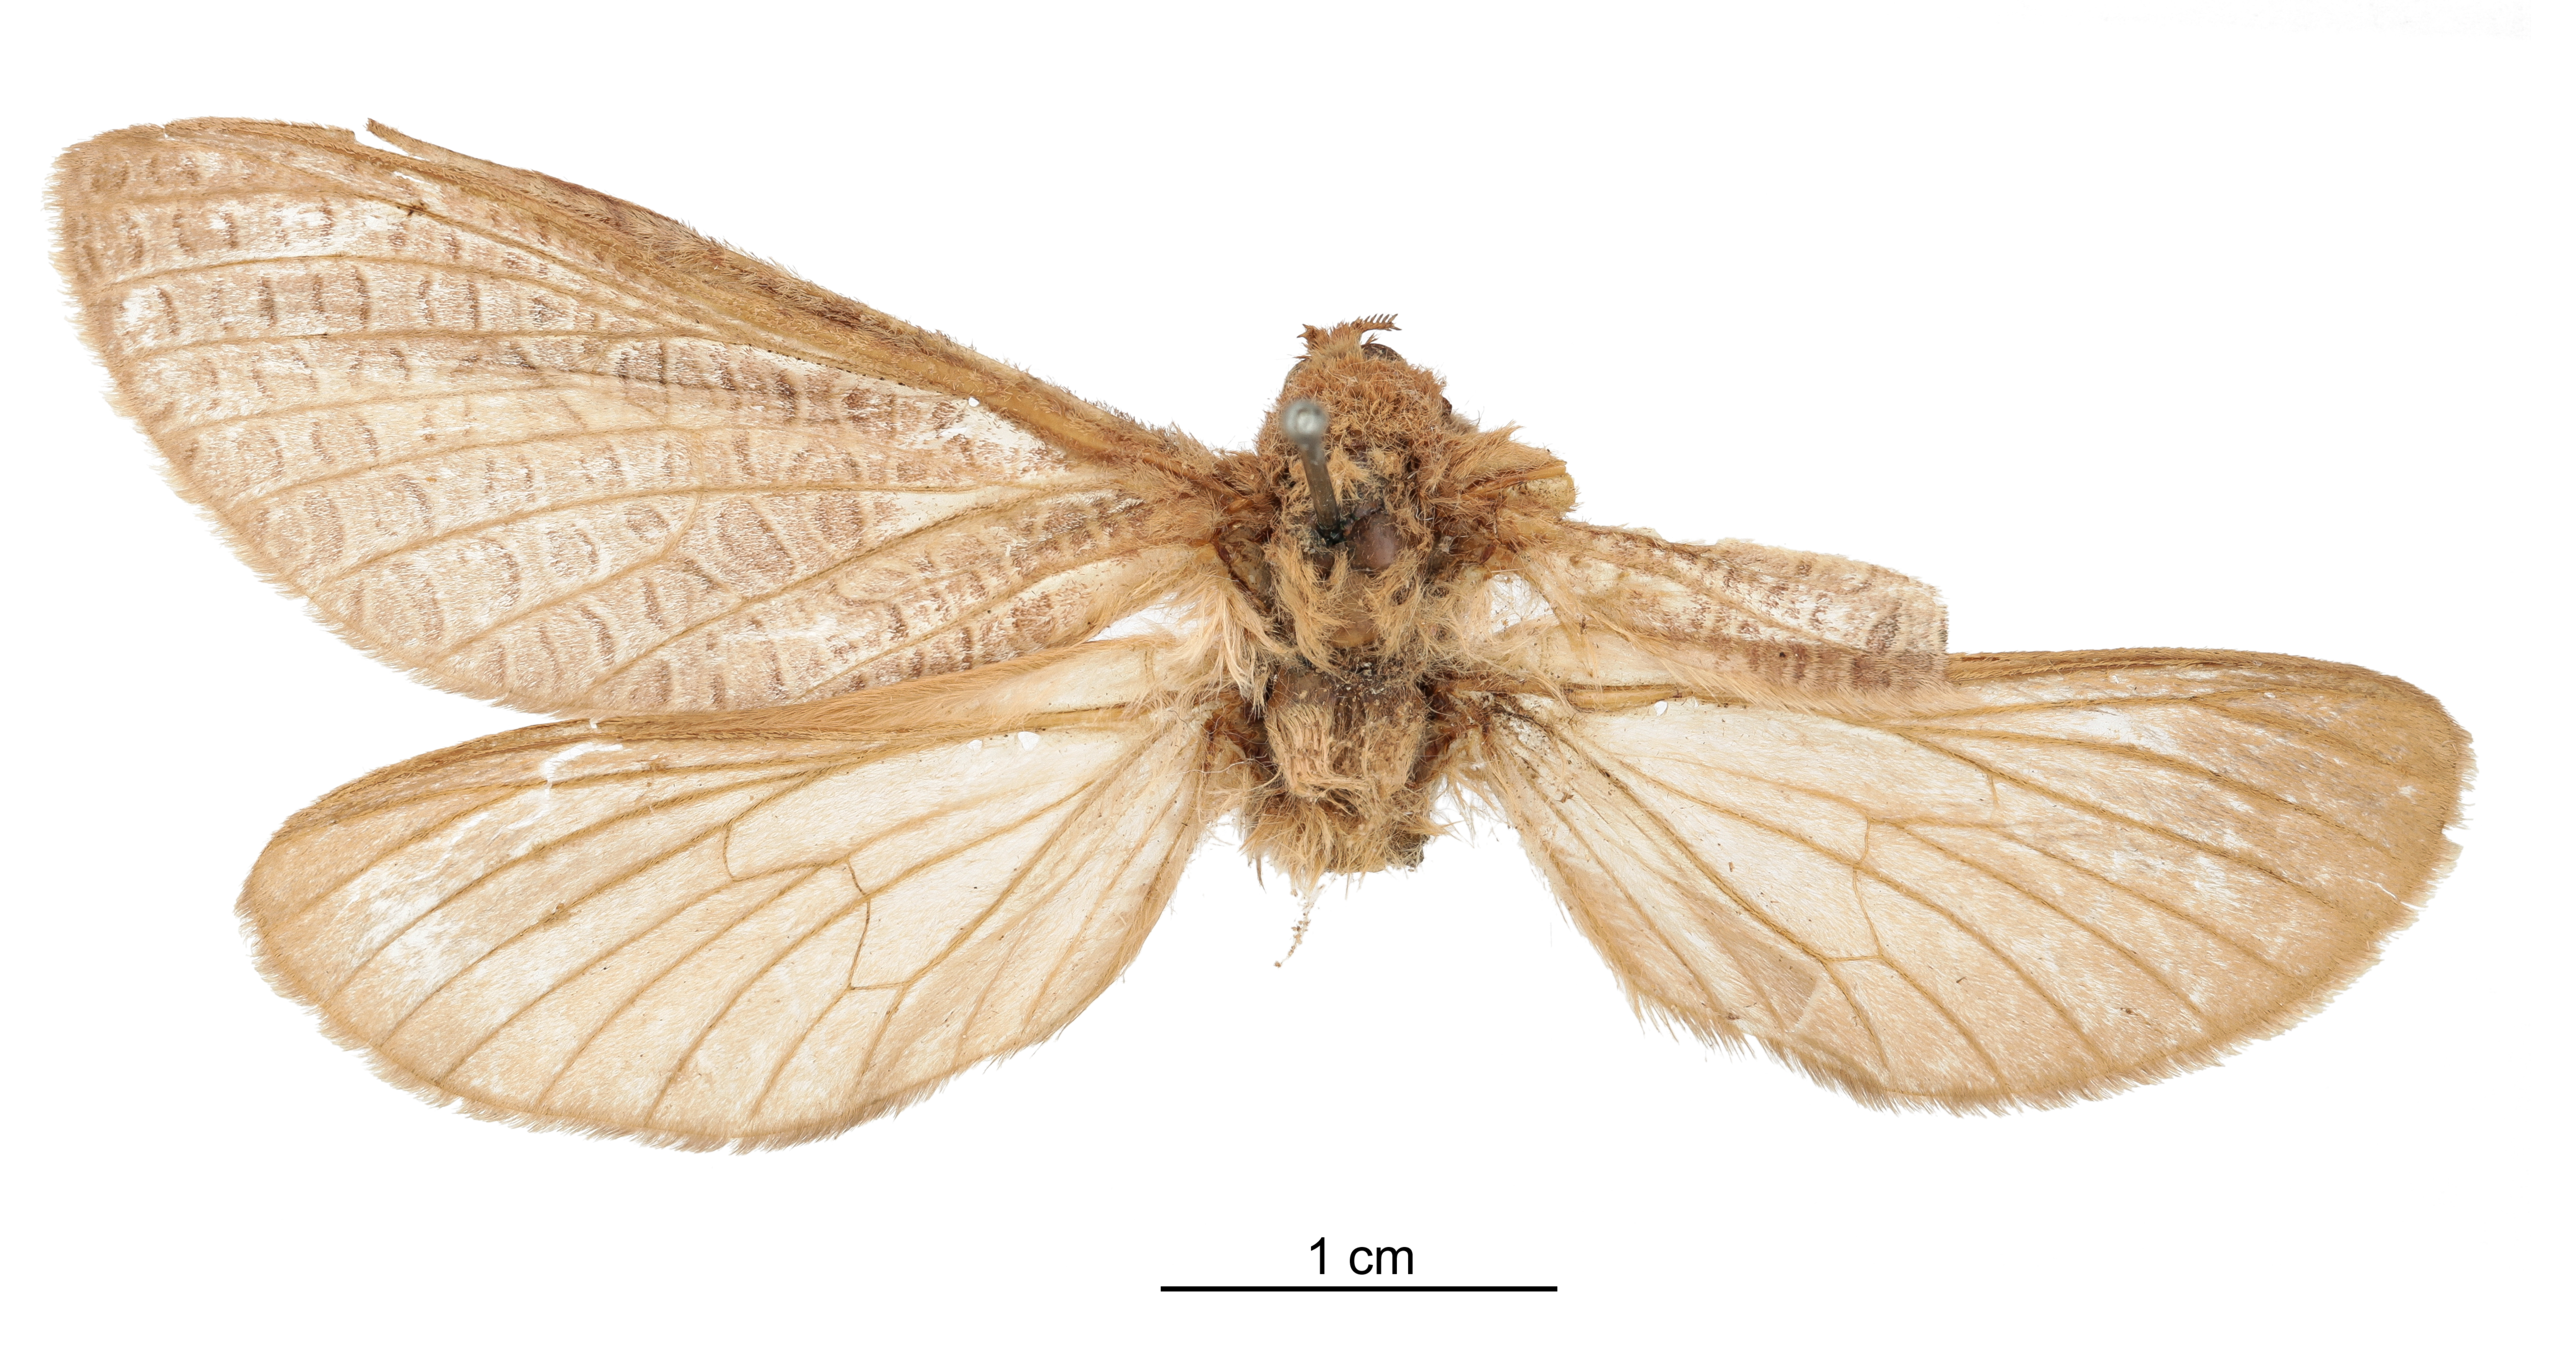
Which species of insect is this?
Dalaca tesselloides
